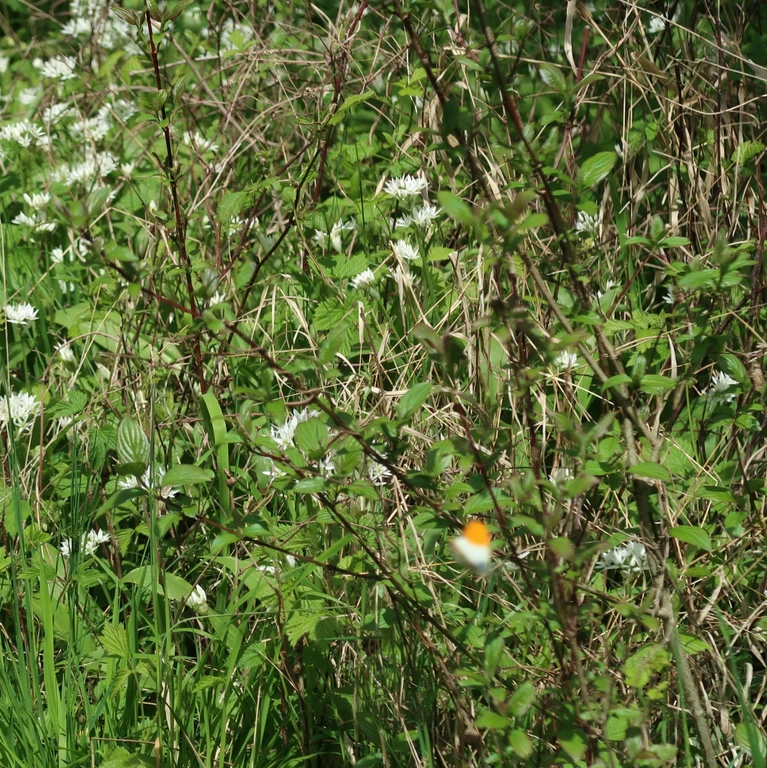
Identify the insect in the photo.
Anthocharis cardamines
